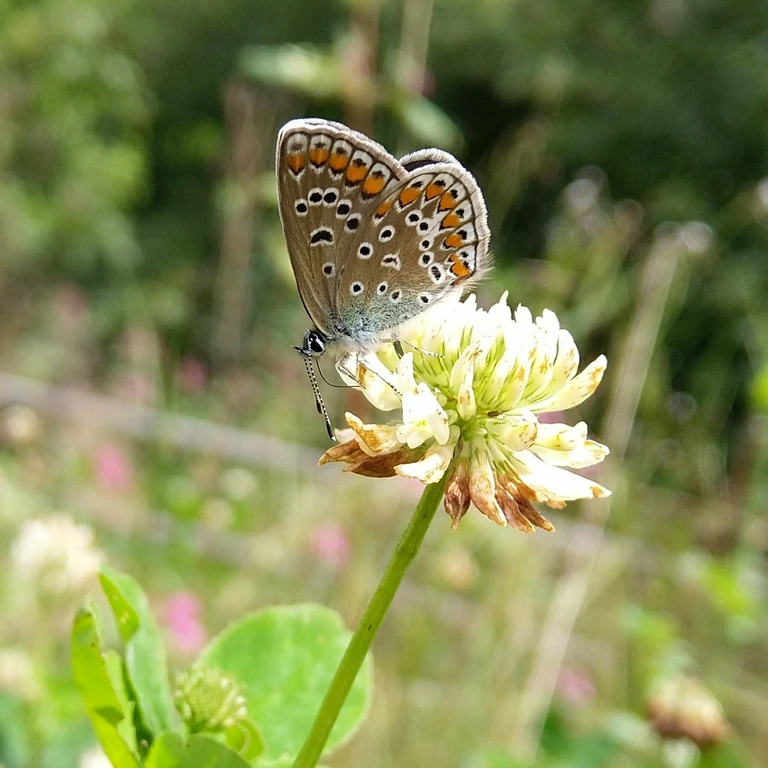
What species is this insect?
Polyommatus icarus
